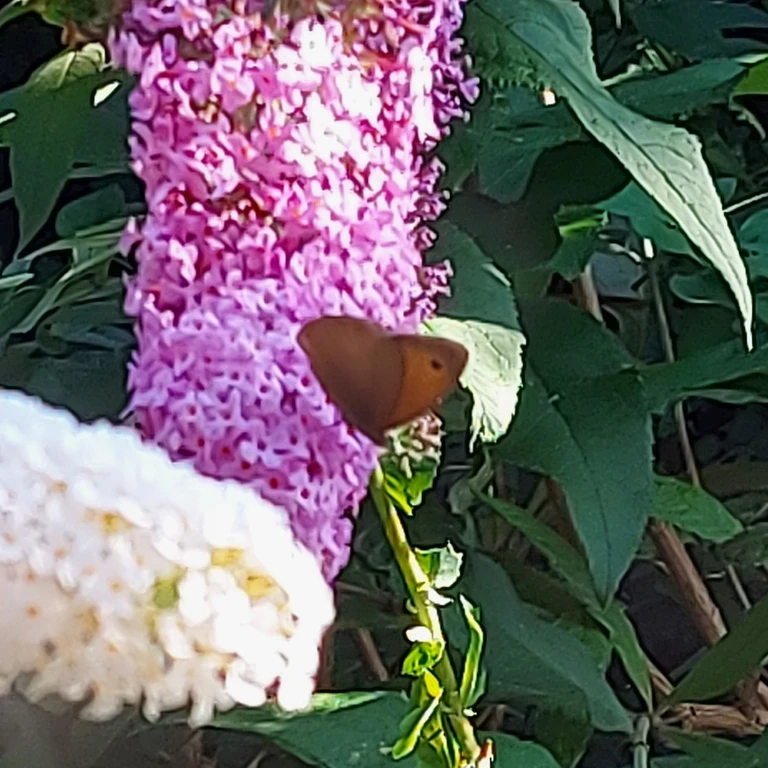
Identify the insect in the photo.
Maniola jurtina
